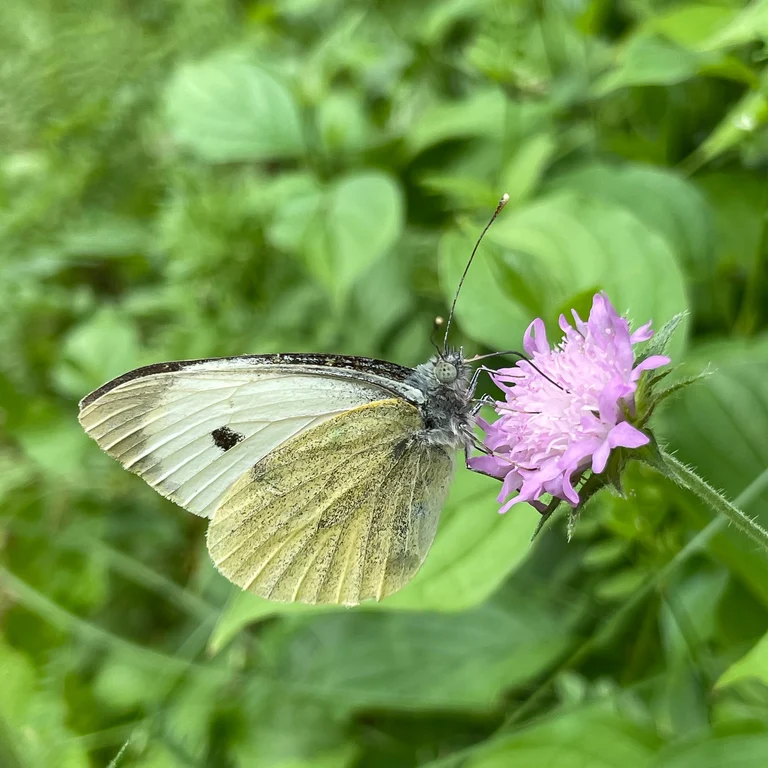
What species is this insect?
Pieris brassicae
